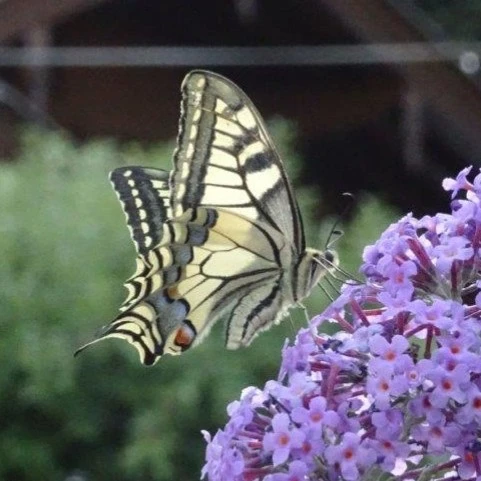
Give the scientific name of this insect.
Papilio machaon
